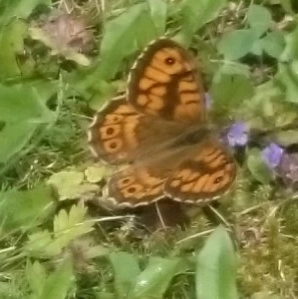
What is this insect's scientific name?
Lasiommata megera (also Pararge megera)
